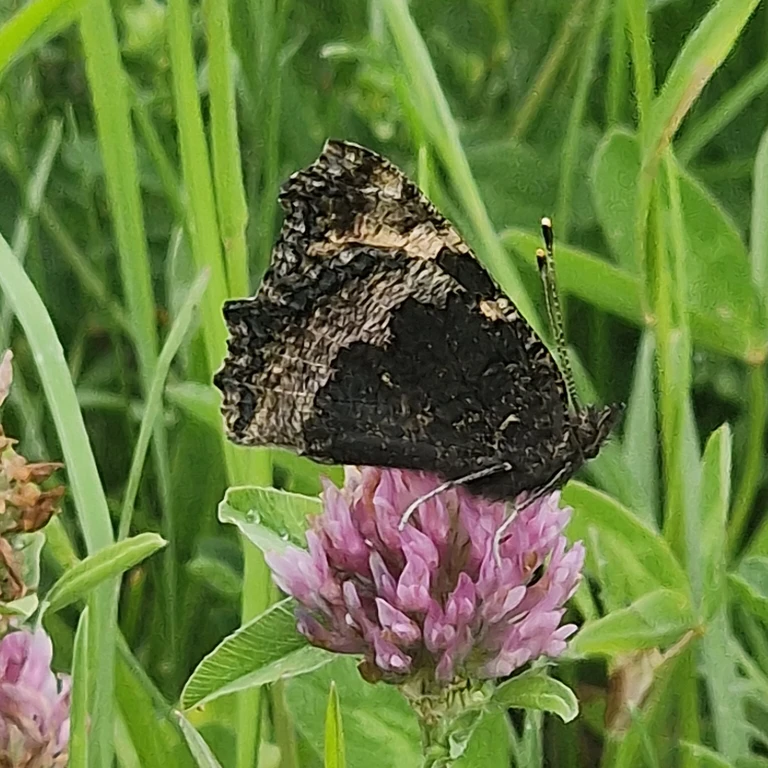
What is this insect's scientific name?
Aglais urticae
